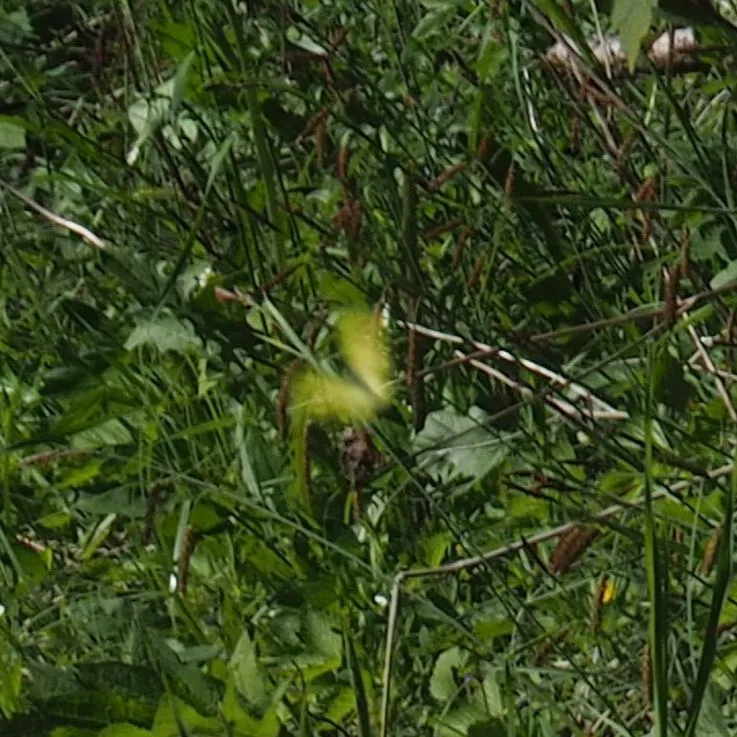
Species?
Gonepteryx rhamni
